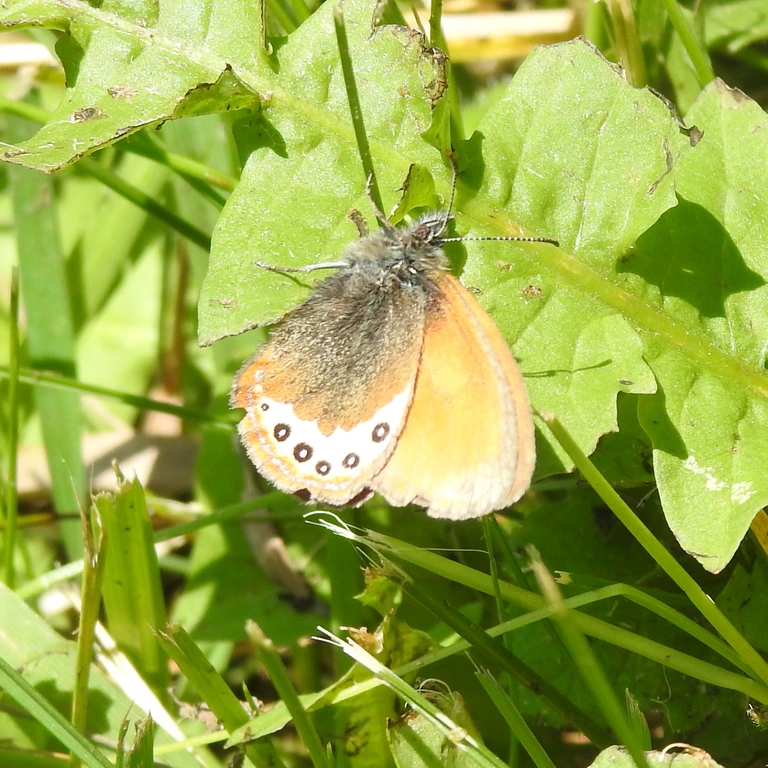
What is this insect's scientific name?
Coenonympha gardetta
